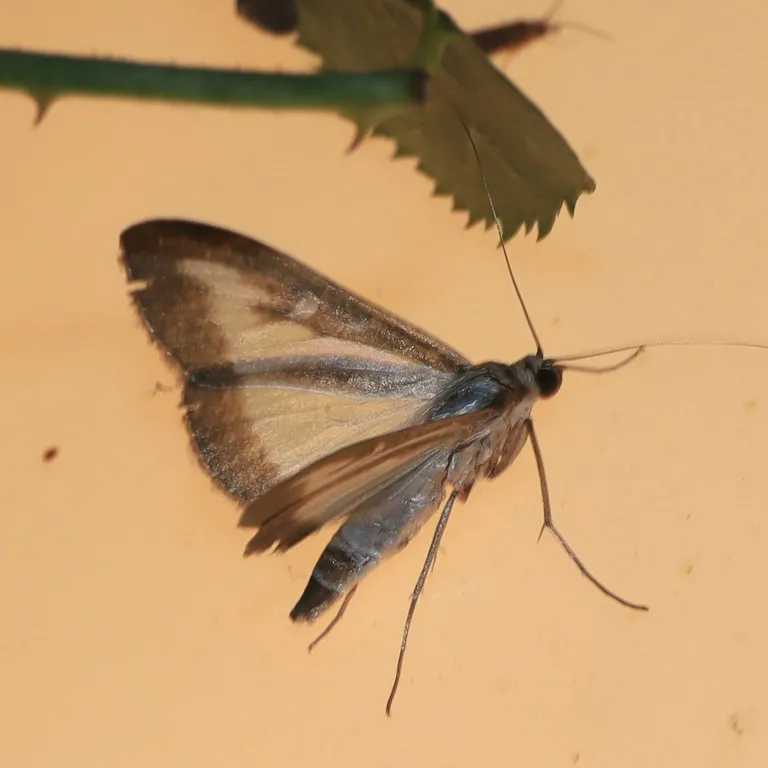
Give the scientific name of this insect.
Cydalima perspectalis
